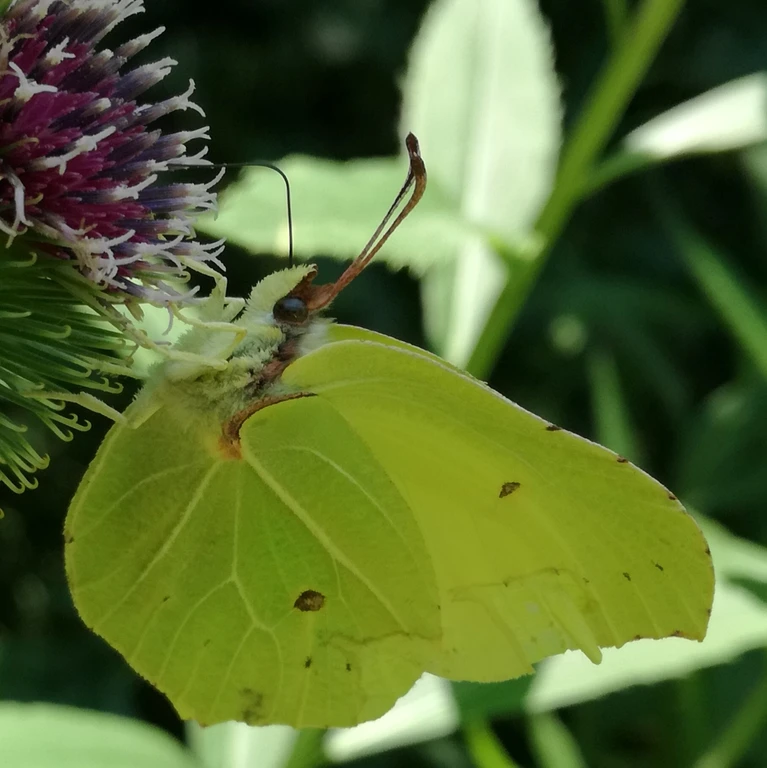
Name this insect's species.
Gonepteryx rhamni
